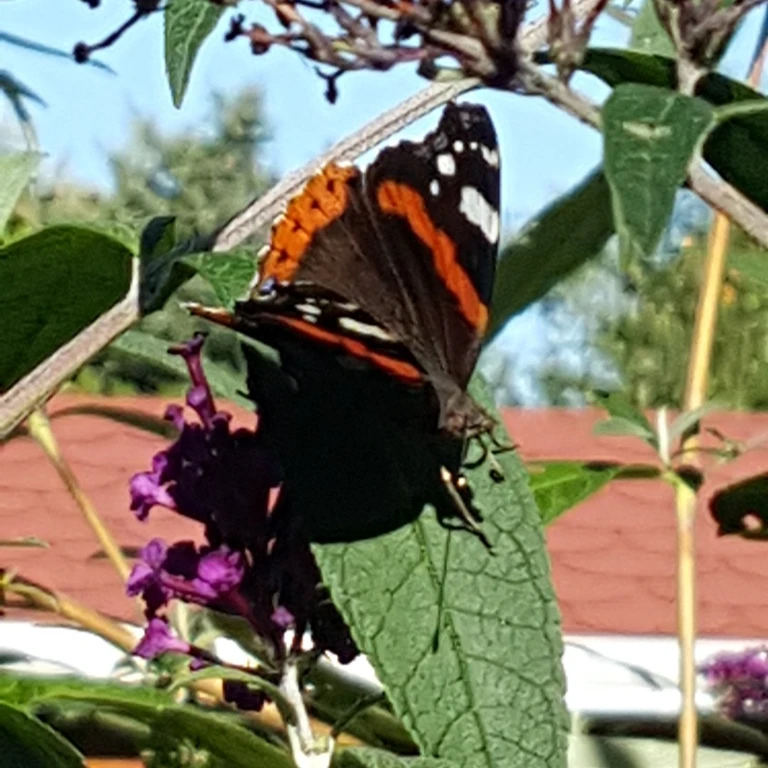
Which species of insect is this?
Vanessa atalanta
